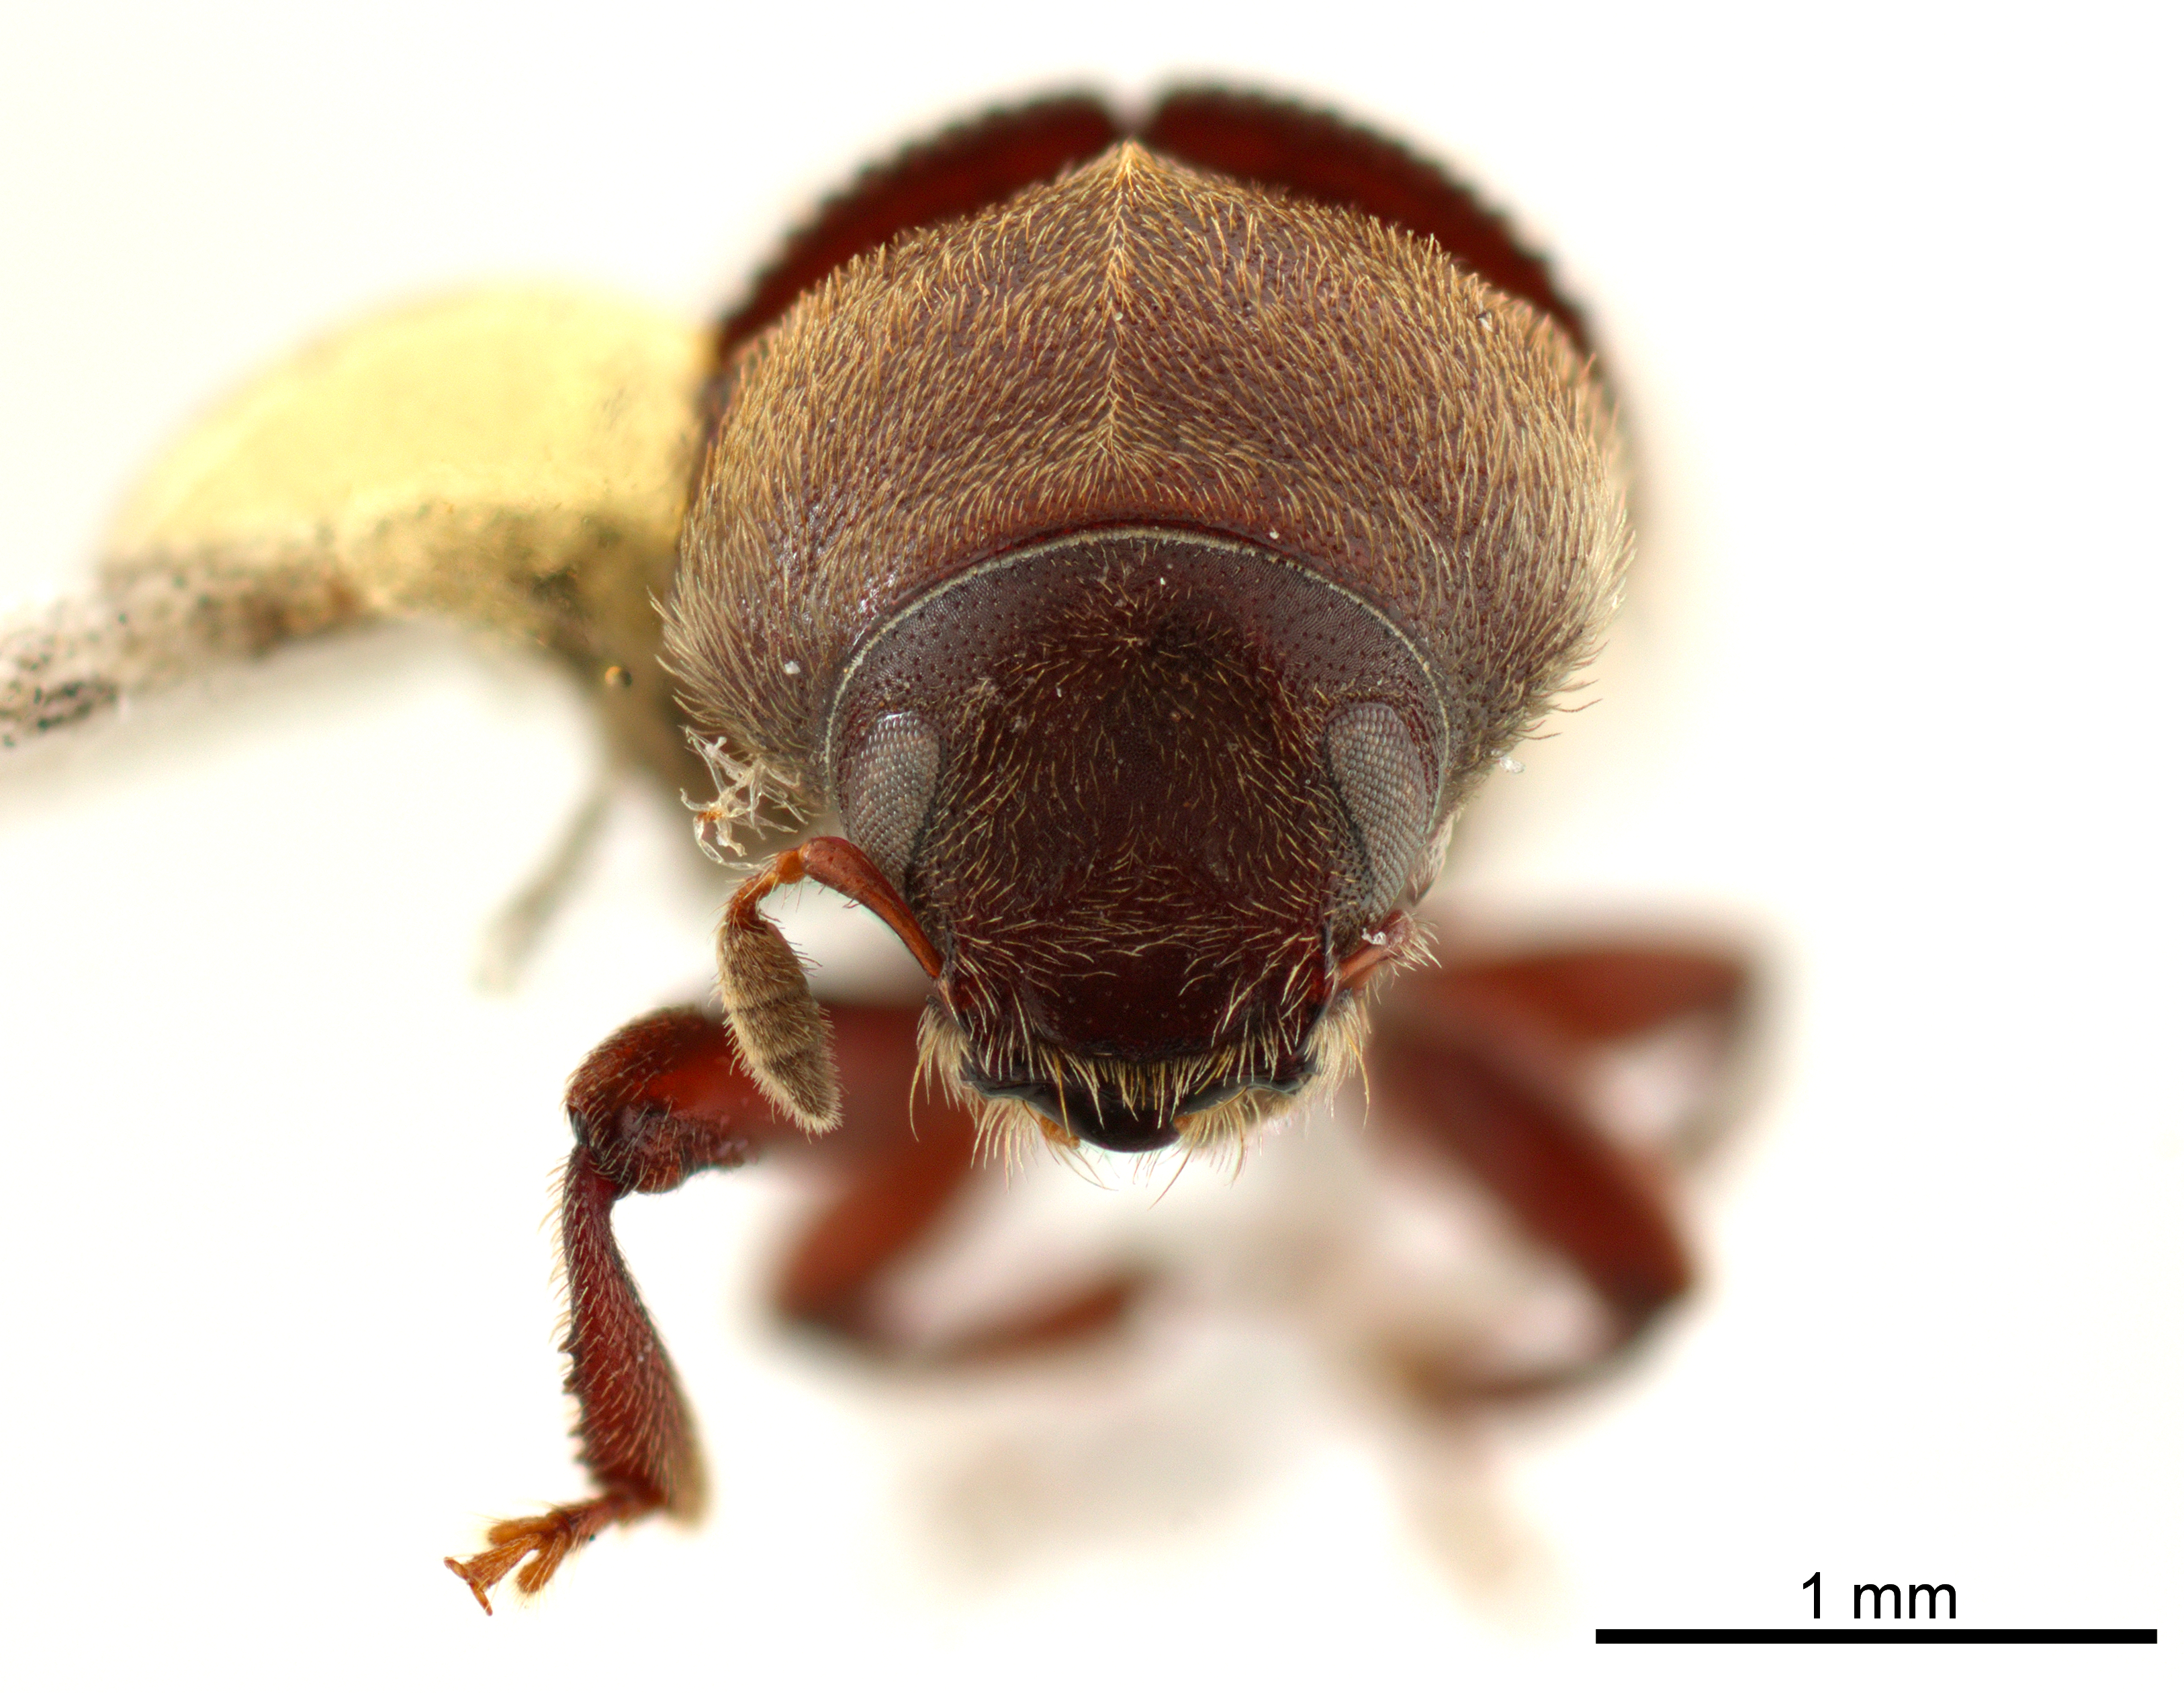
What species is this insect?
Hyleops glabratus
